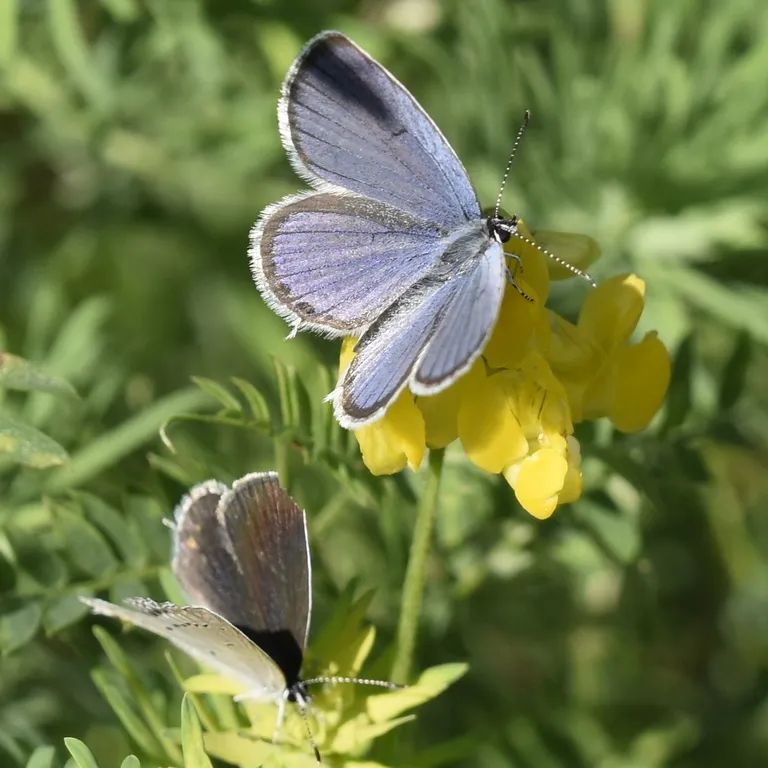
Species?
Cupido argiades (also Elkalyce argiades)
